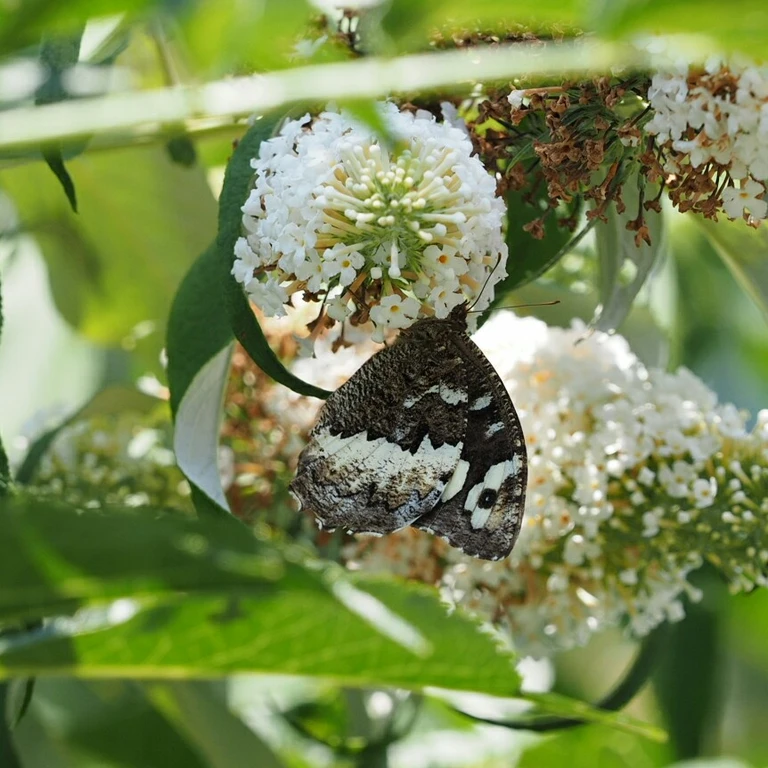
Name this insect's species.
Brintesia circe
